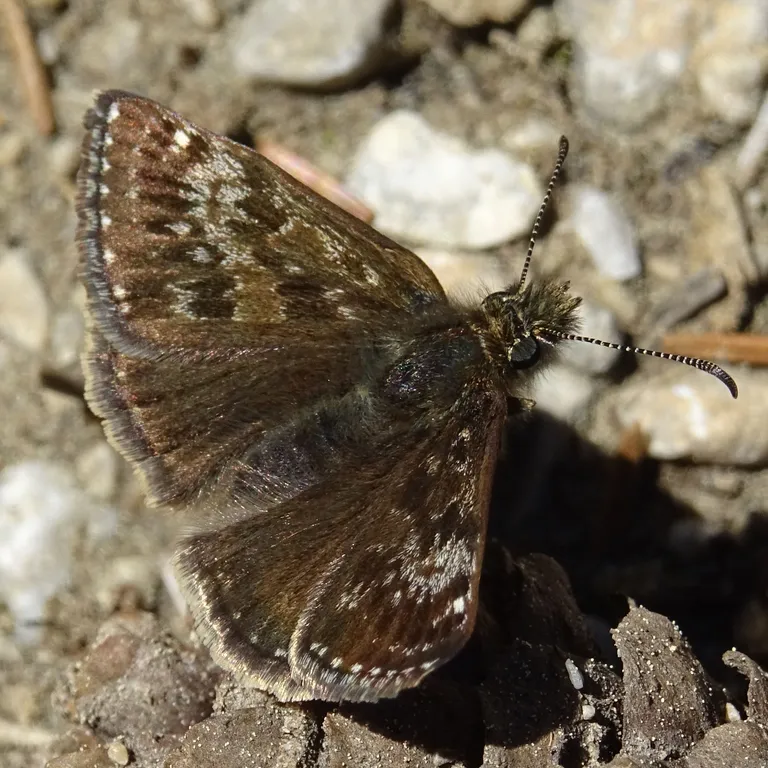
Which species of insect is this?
Erynnis tages
